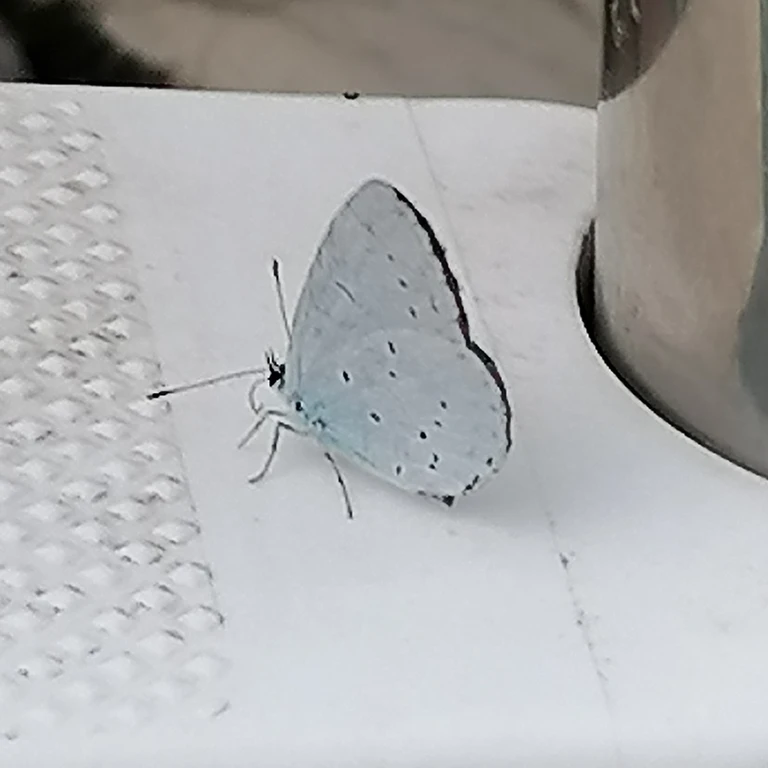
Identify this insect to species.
Celastrina argiolus
